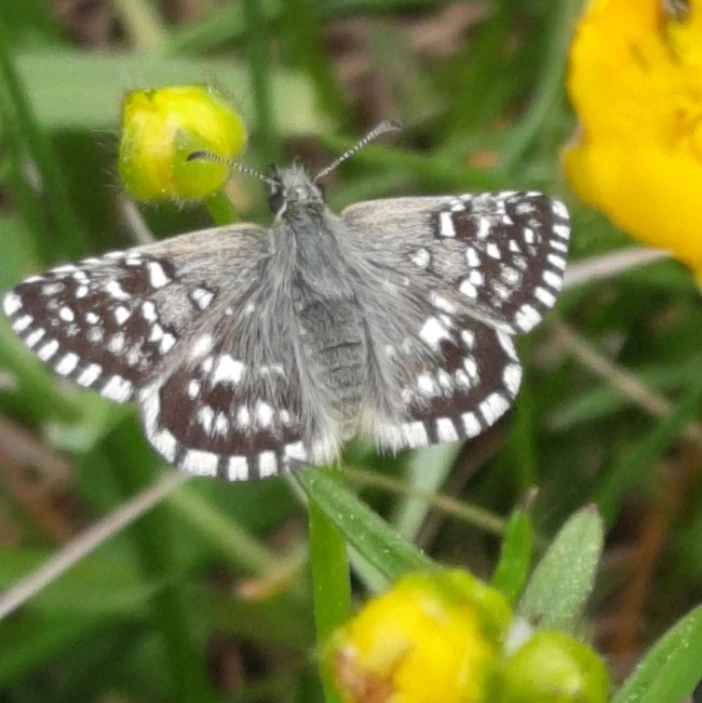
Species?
Pyrgus malvae
